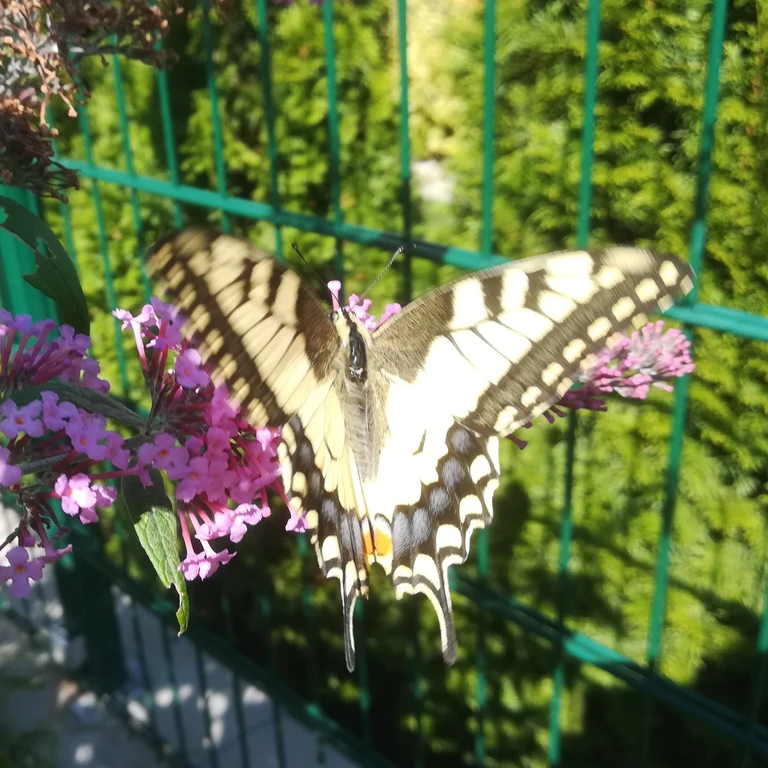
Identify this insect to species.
Papilio machaon
